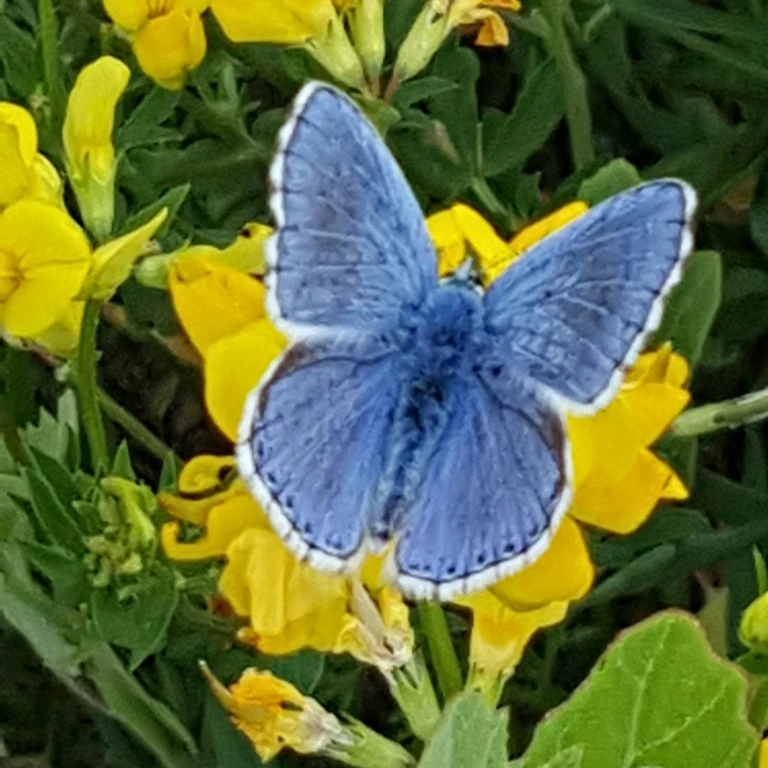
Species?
Lysandra bellargus
